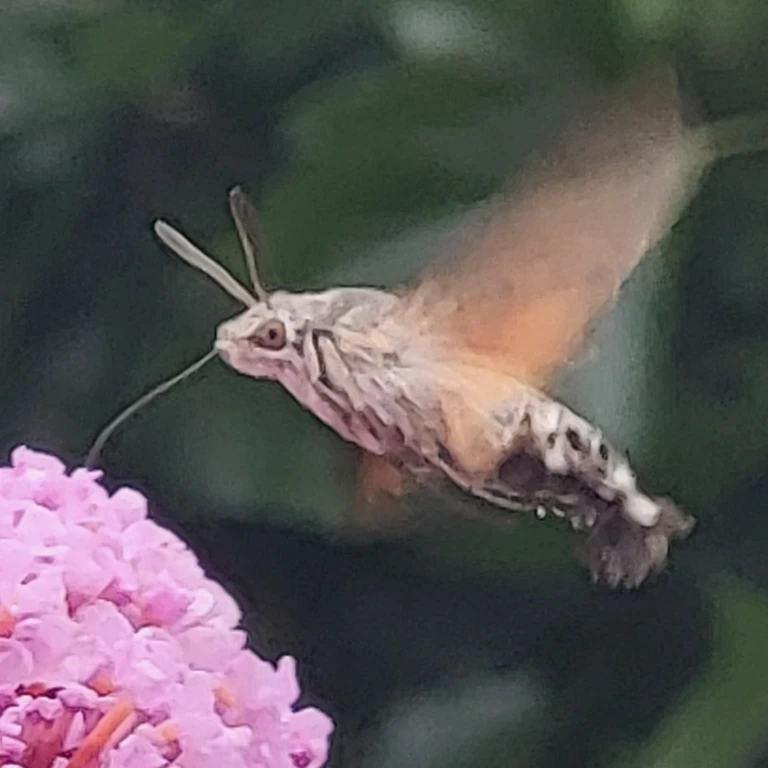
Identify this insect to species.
Macroglossum stellatarum
